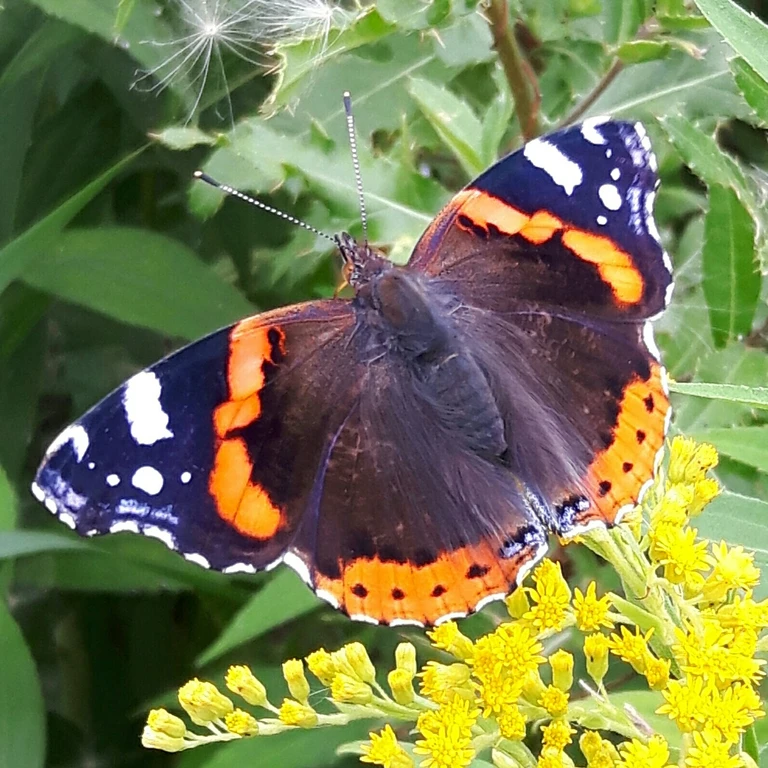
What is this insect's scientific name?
Vanessa atalanta
